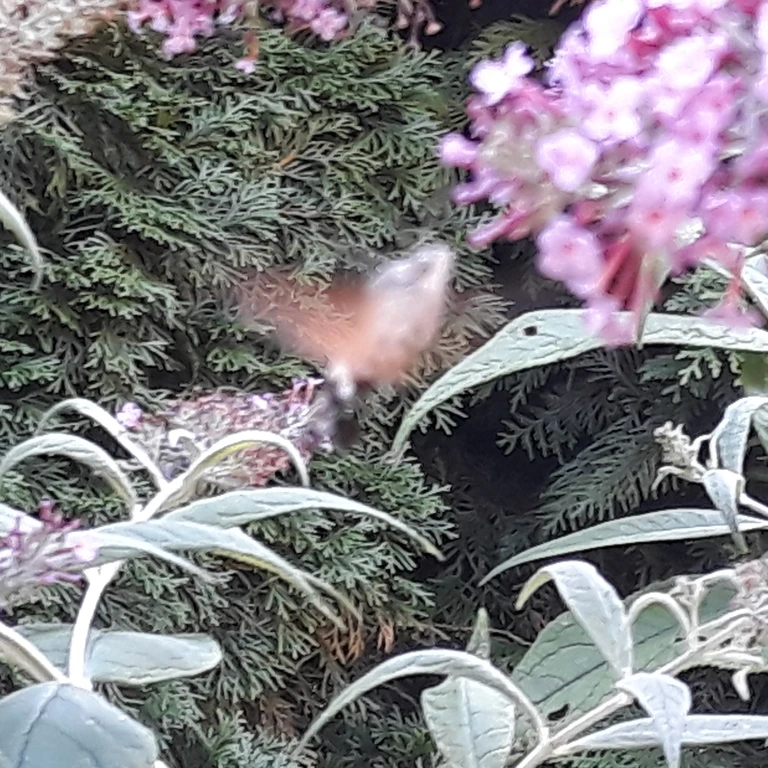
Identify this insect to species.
Macroglossum stellatarum
